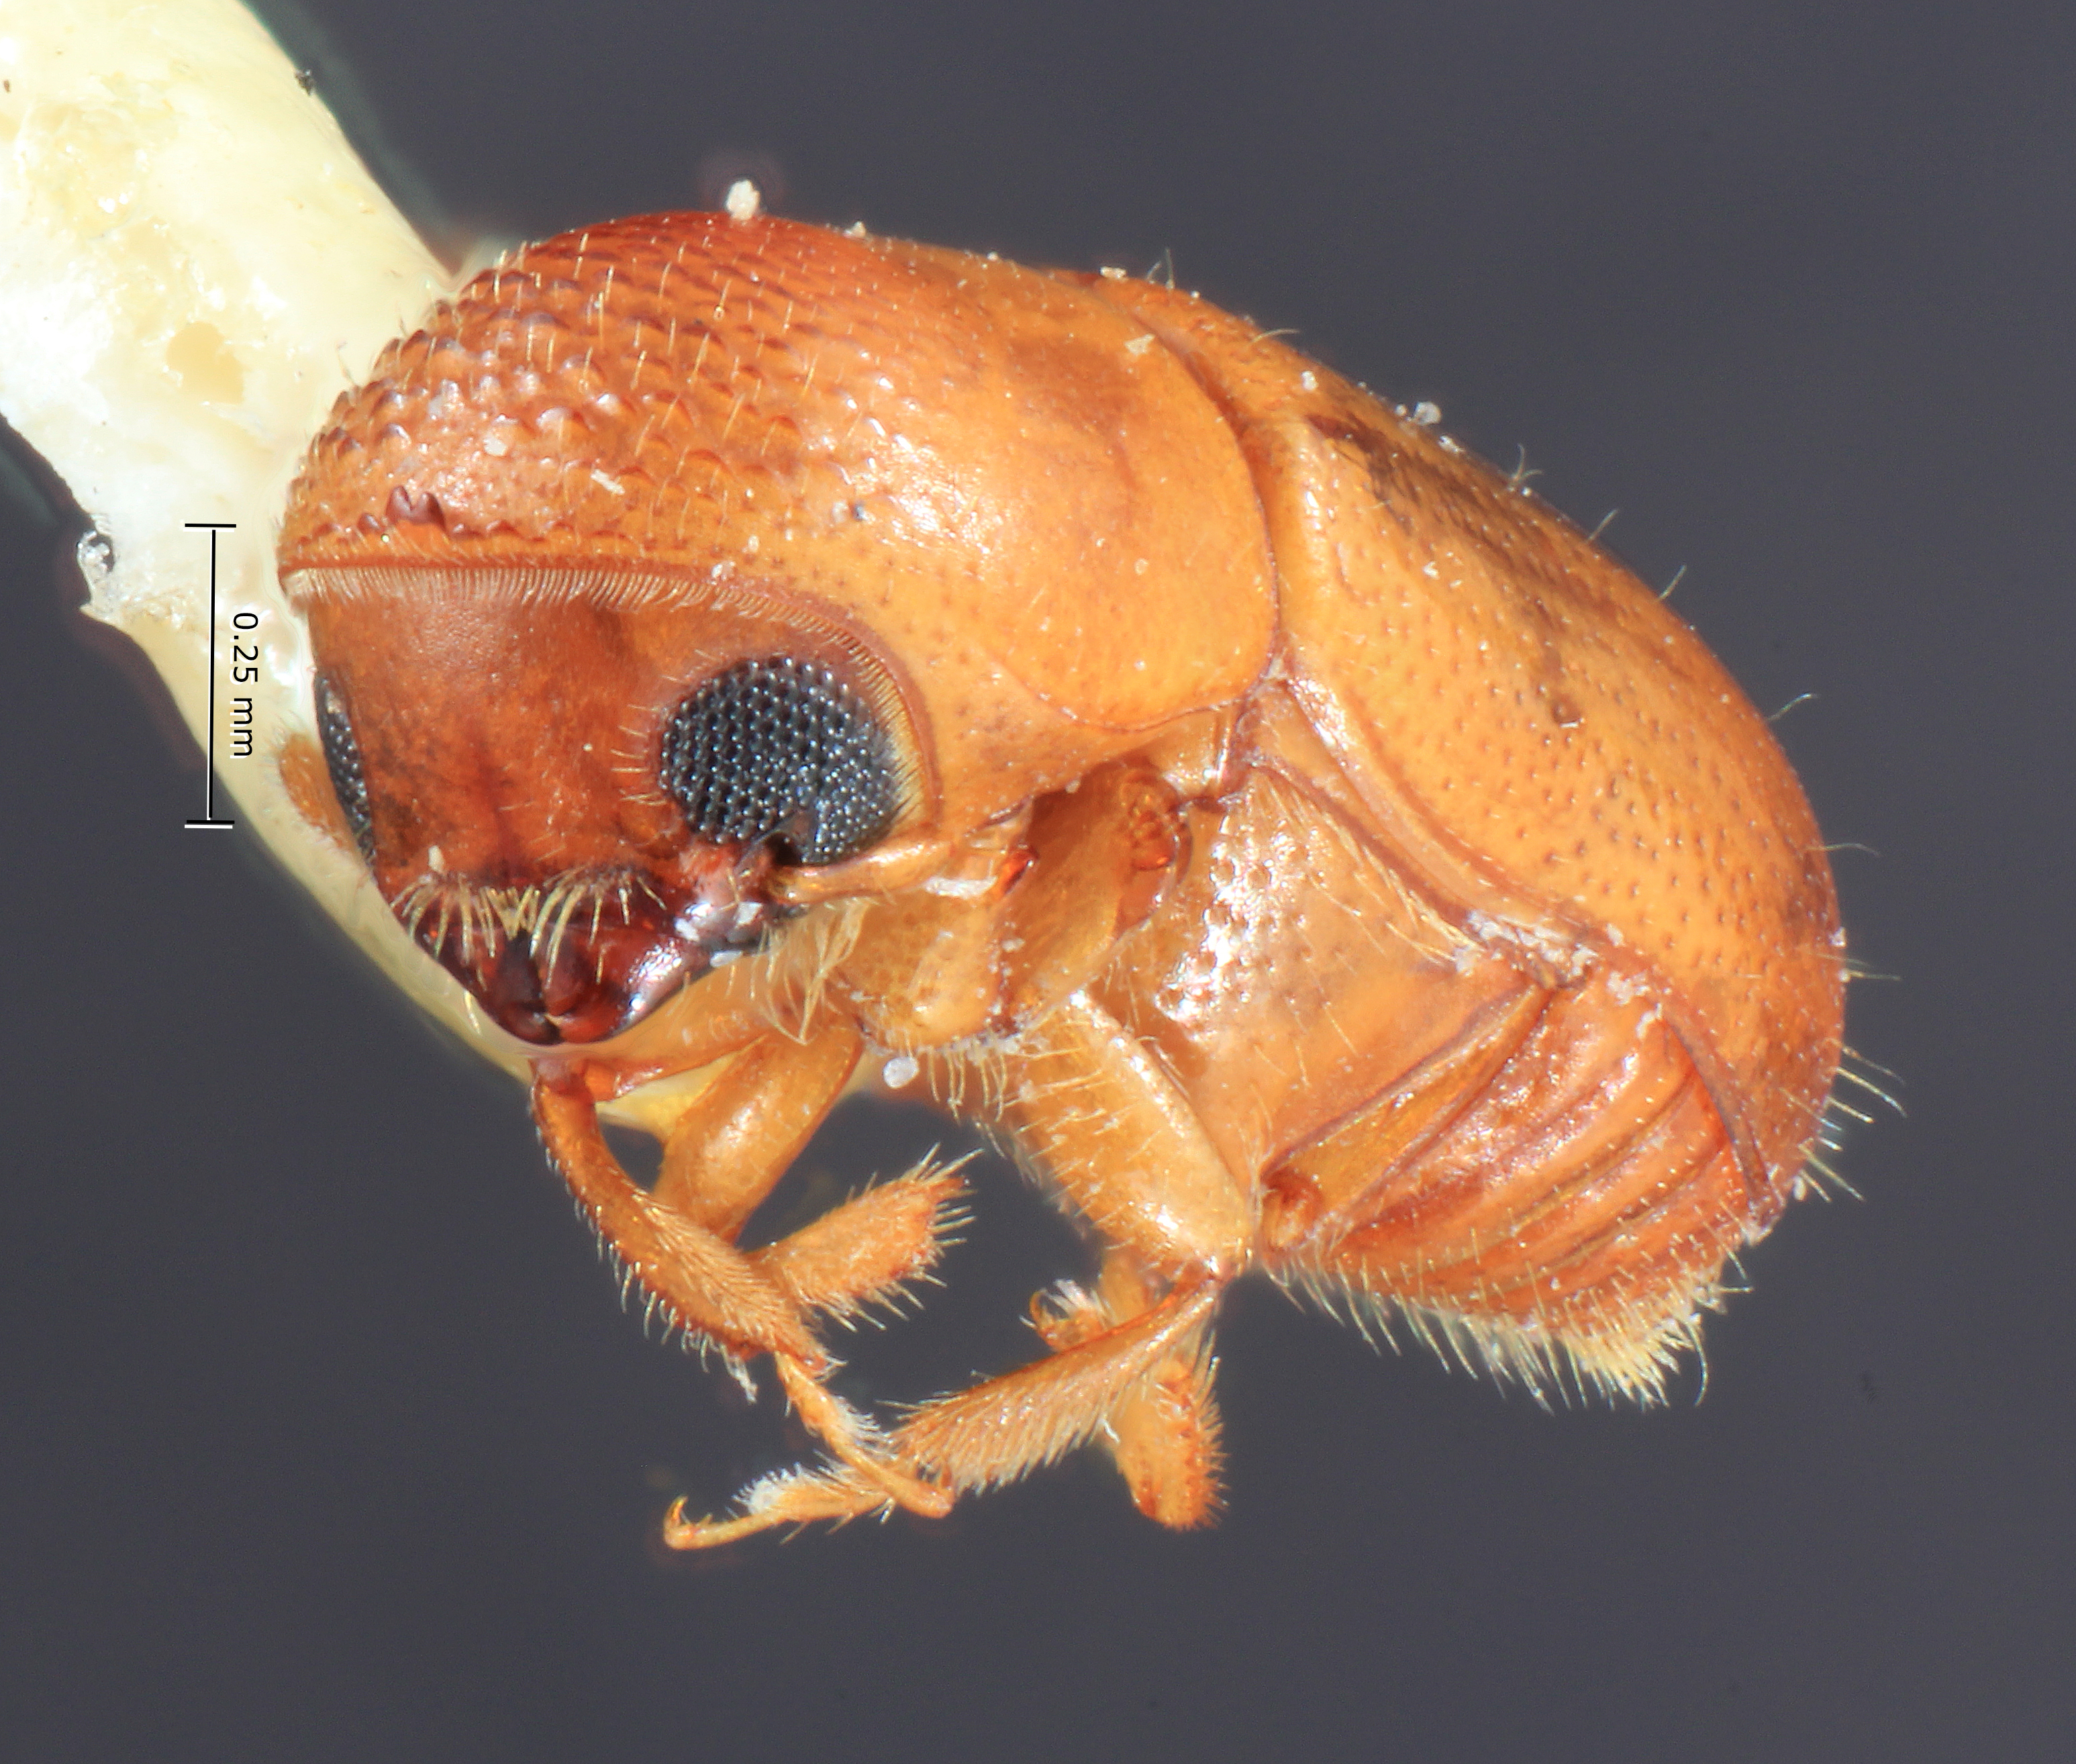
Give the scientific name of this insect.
Corthylocurus mexicanus
